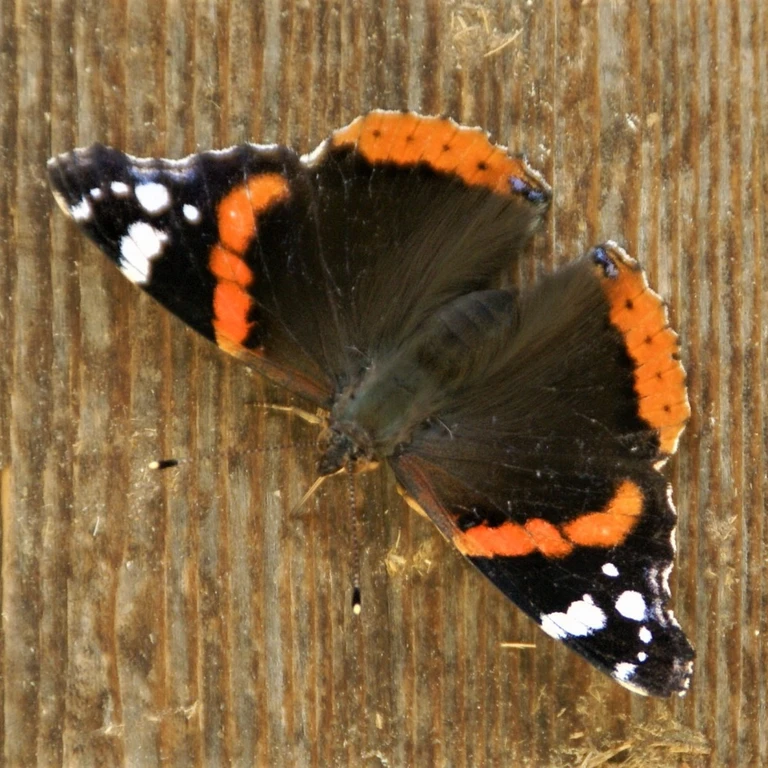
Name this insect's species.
Vanessa atalanta
